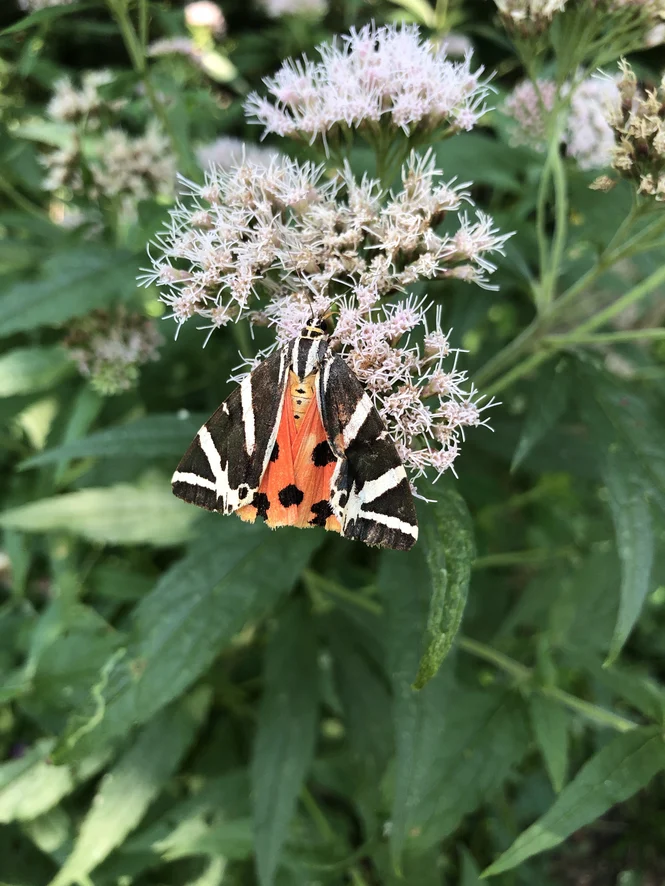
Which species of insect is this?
Euplagia quadripunctaria
